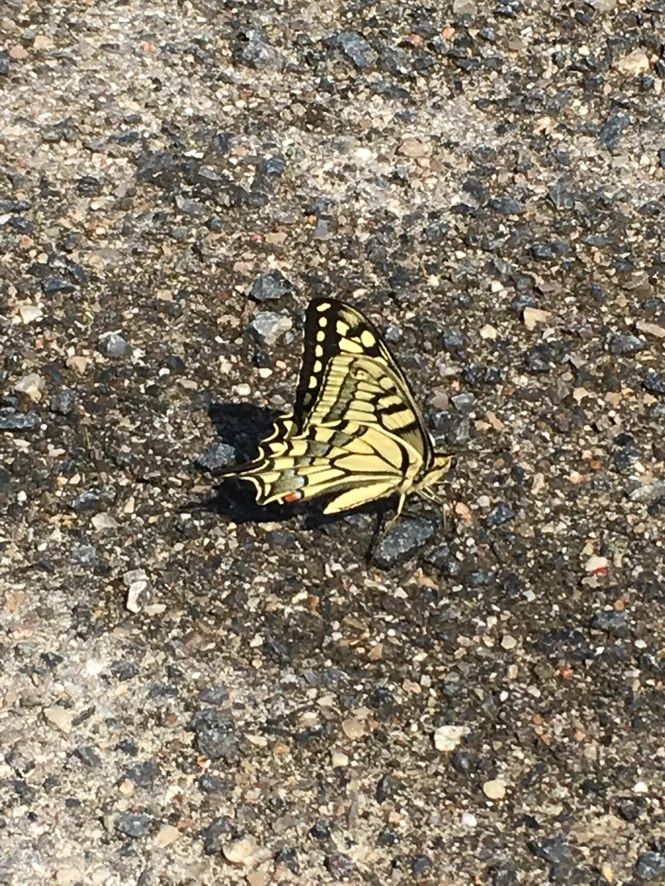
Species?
Papilio machaon
